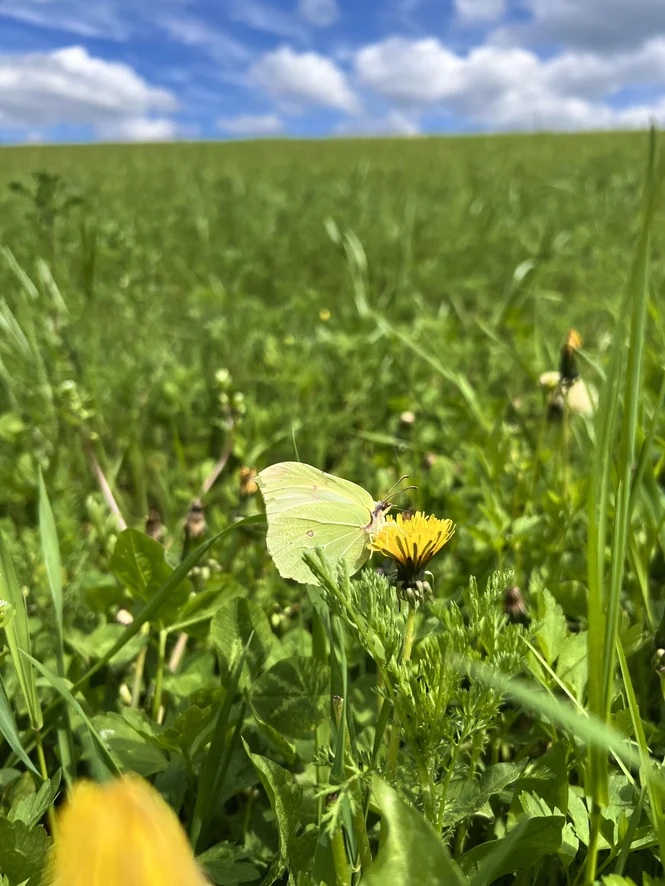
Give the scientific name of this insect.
Gonepteryx rhamni
